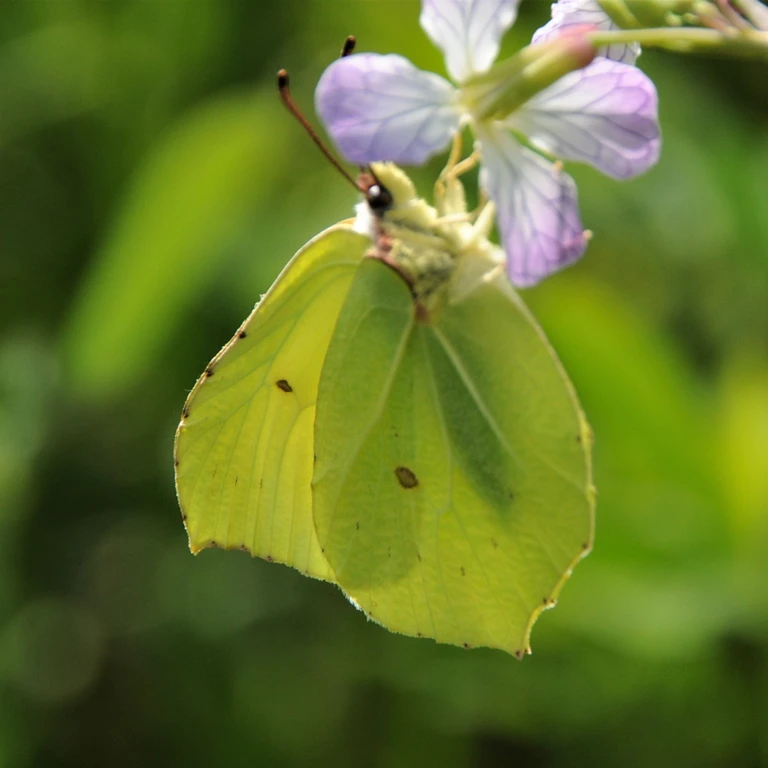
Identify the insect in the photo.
Gonepteryx rhamni
